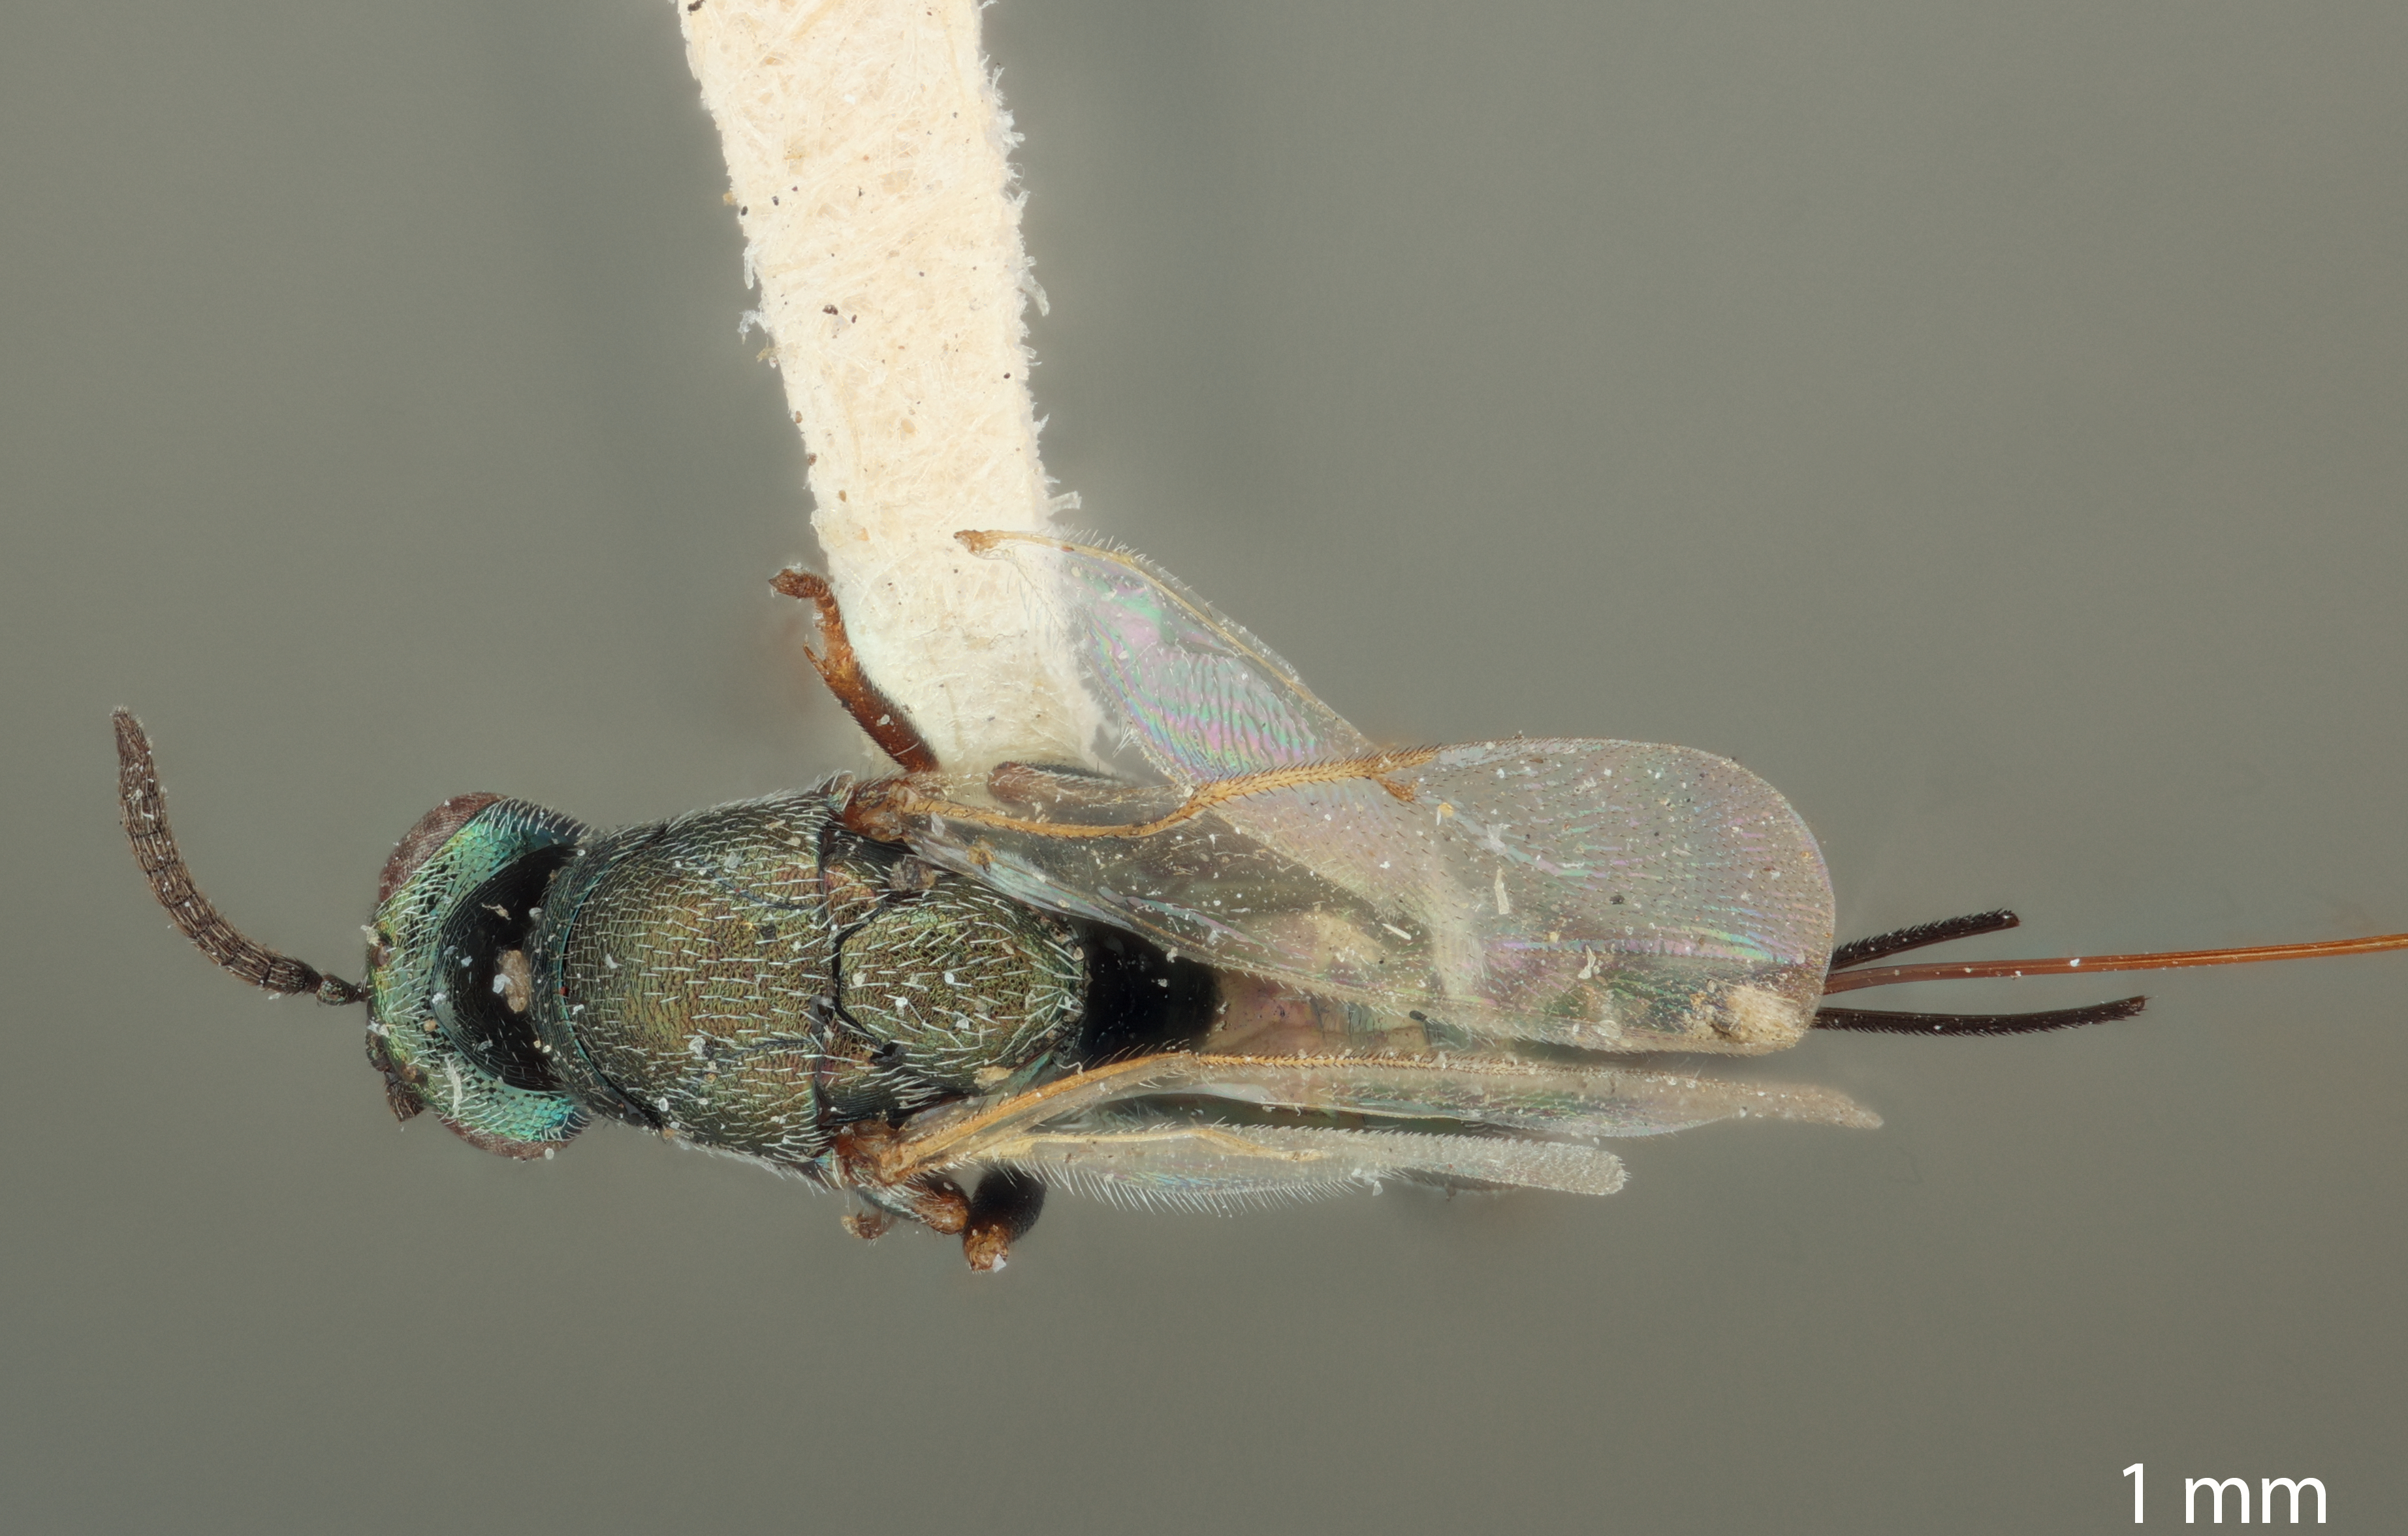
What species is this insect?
Zaglyptonotus schwarzi
